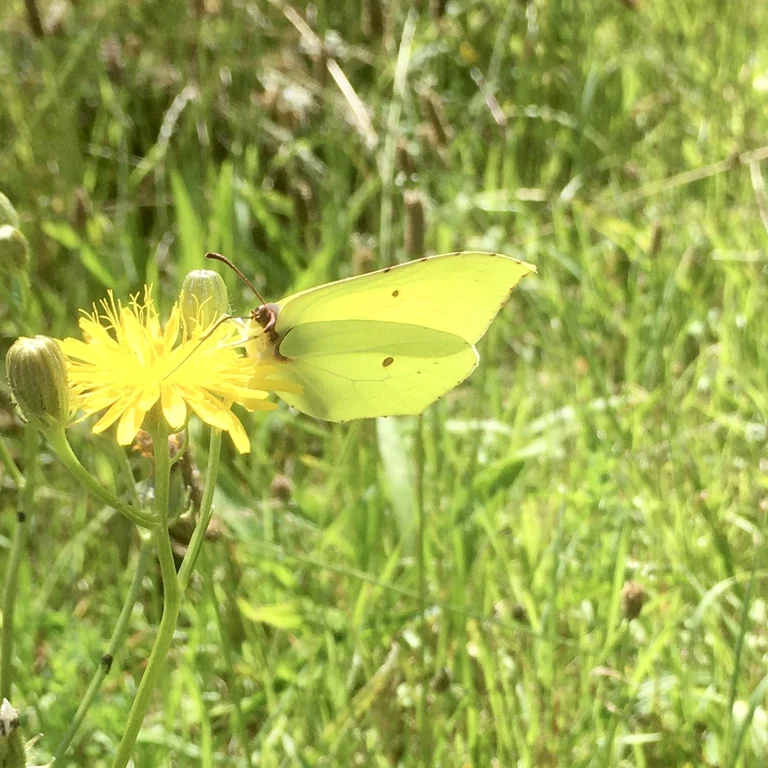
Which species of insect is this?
Gonepteryx rhamni
